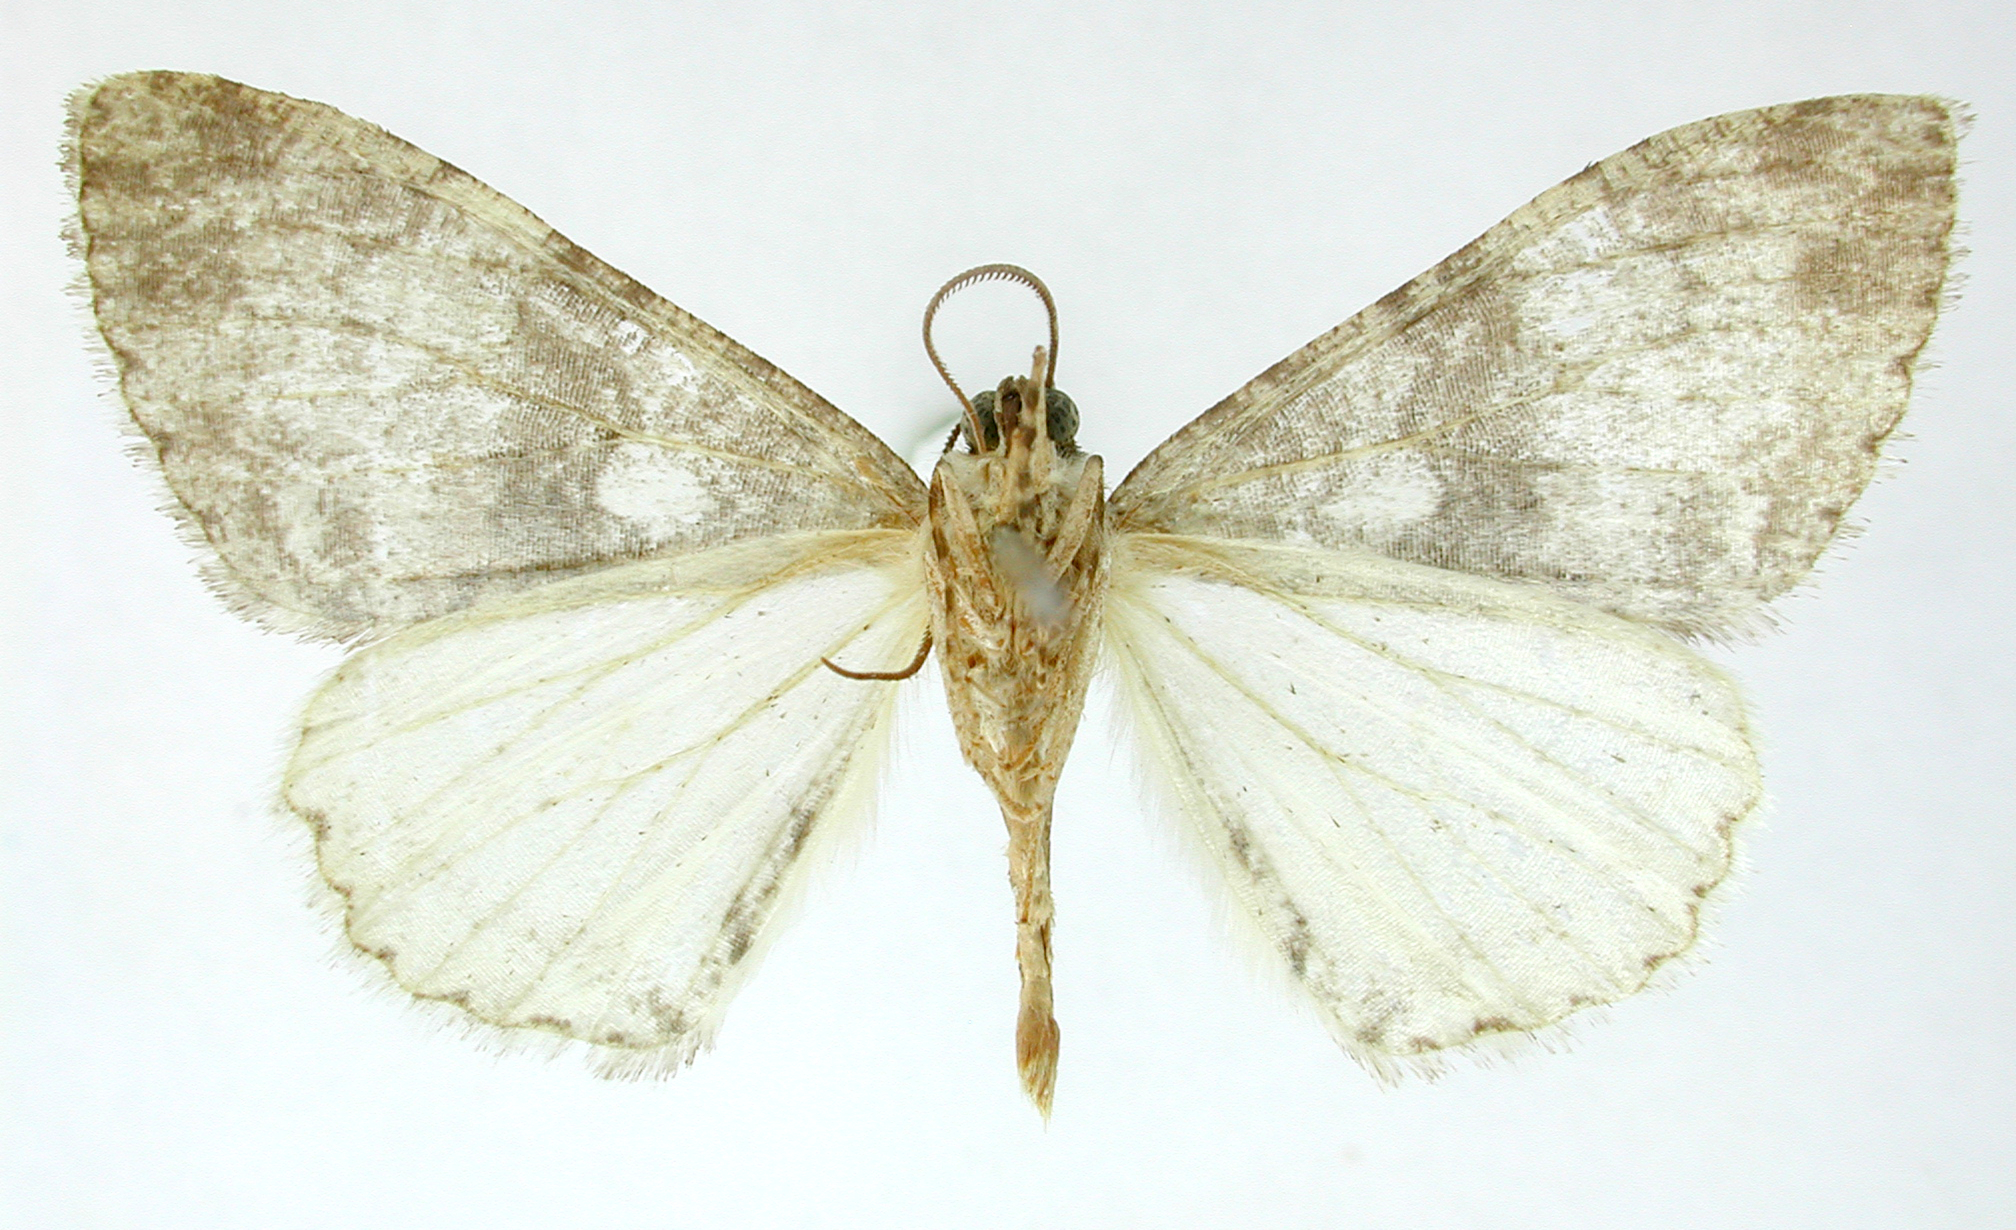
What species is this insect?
Epirrhoe caliscata
